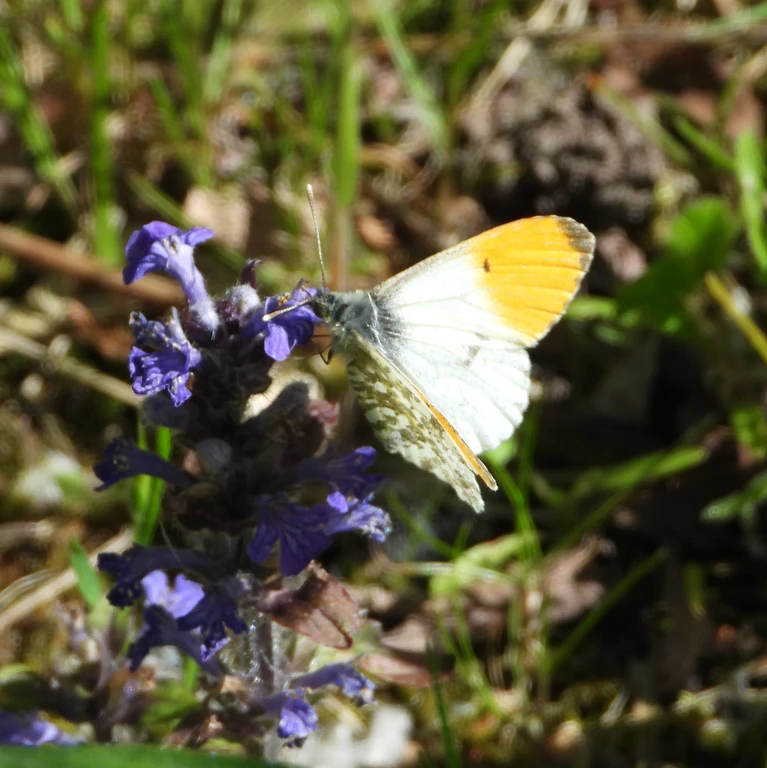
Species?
Anthocharis cardamines
